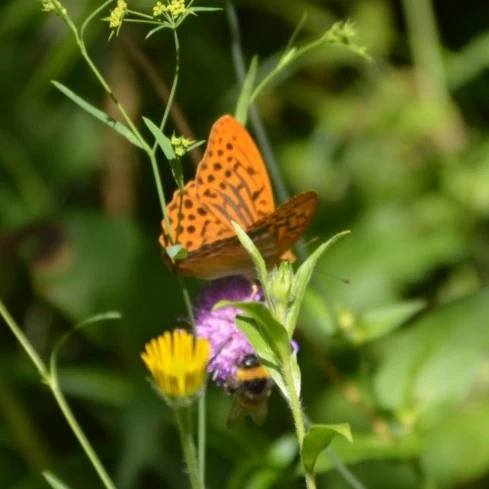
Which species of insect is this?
Argynnis paphia
